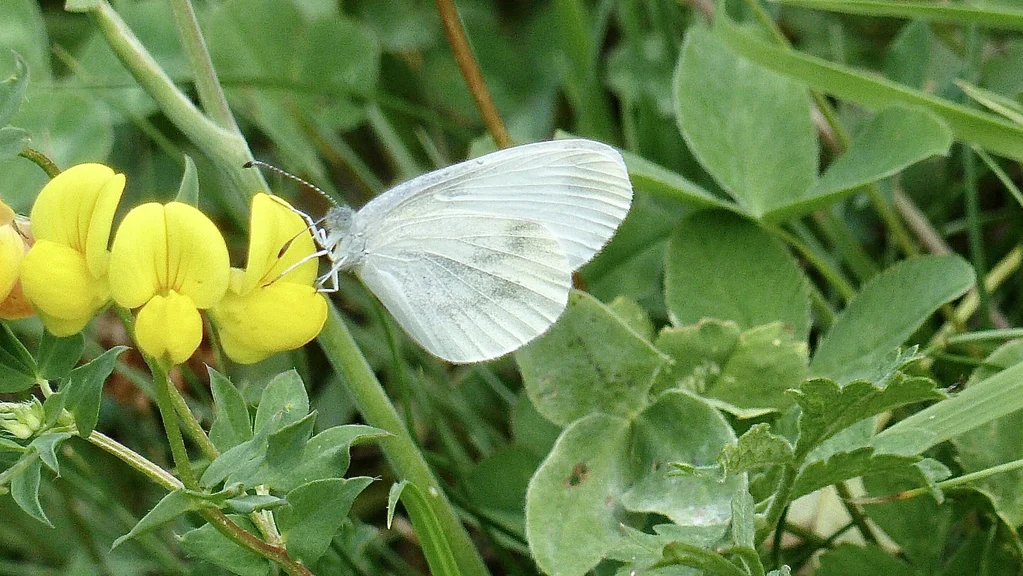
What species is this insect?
Leptidea sinapis/juvernica
